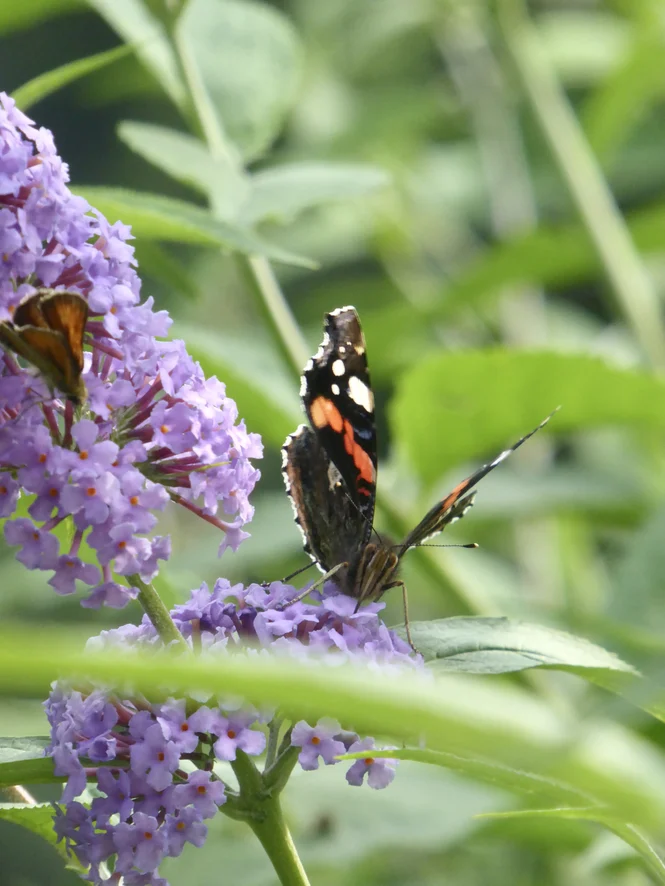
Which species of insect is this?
Vanessa atalanta
